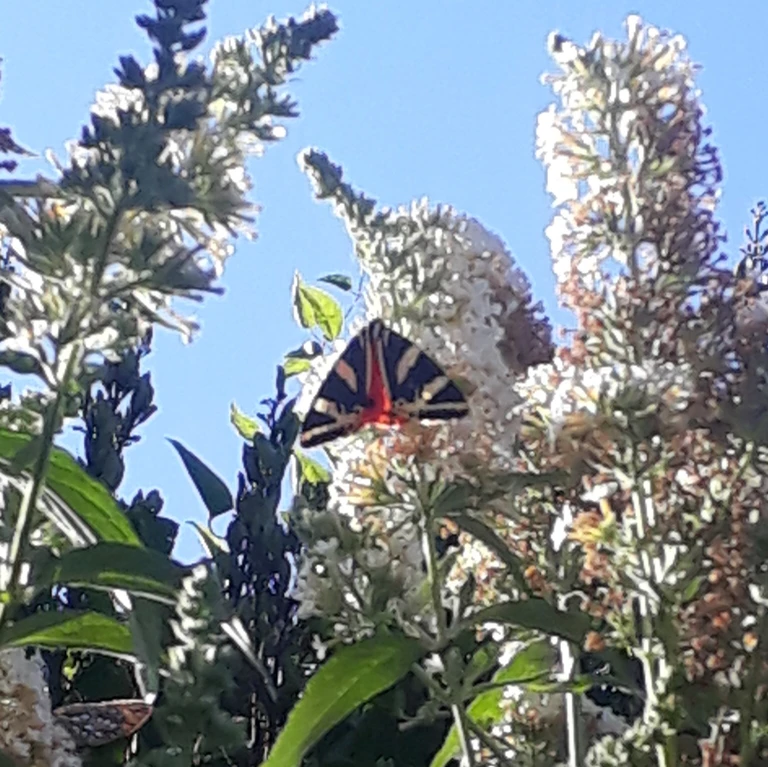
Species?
Euplagia quadripunctaria
